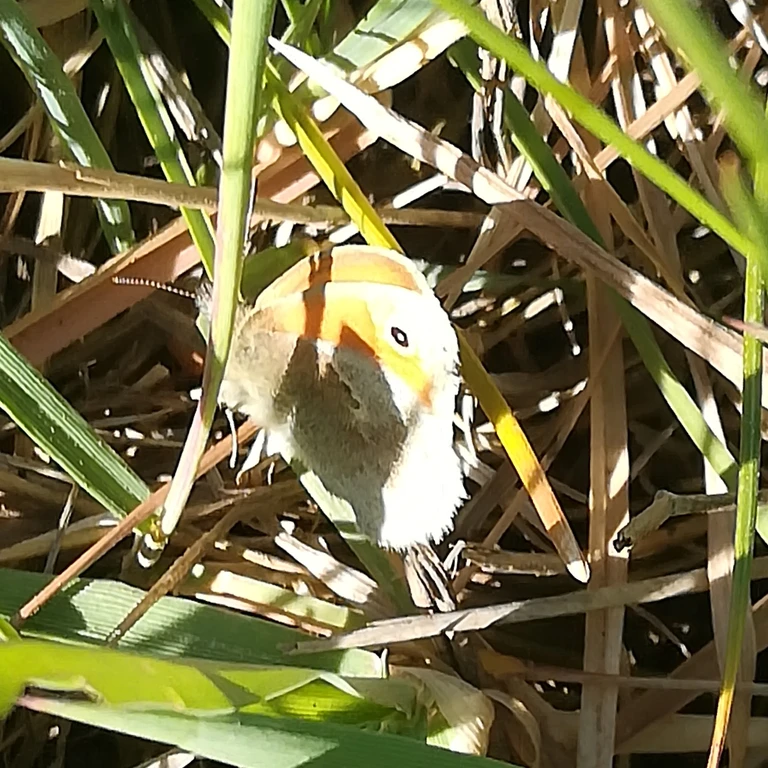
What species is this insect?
Coenonympha pamphilus
